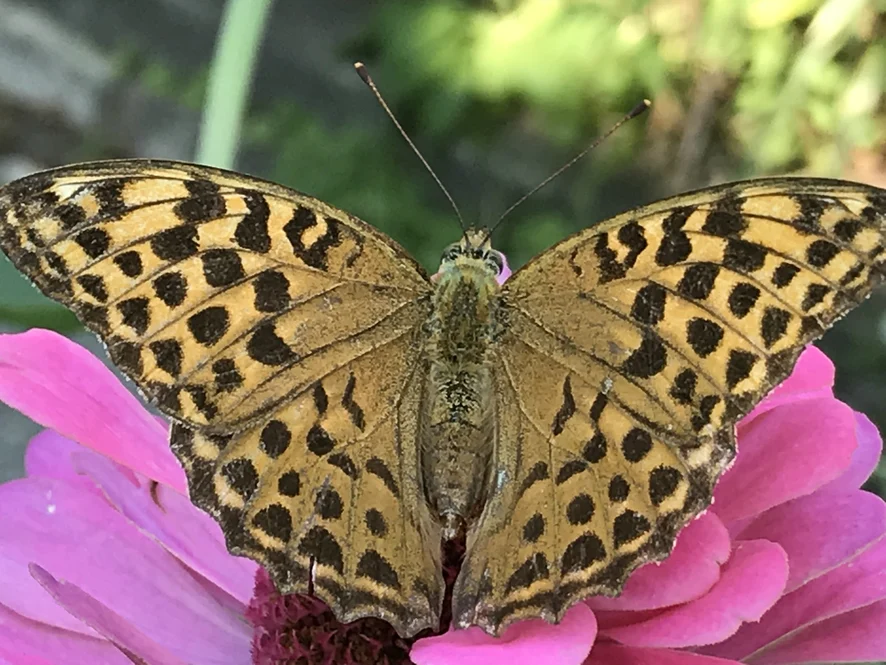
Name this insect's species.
Argynnis paphia
